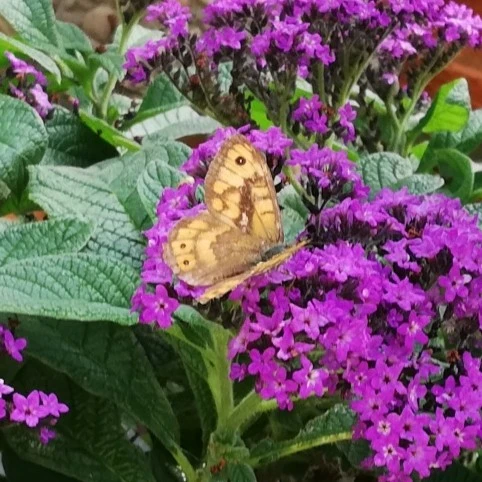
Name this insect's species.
Lasiommata megera (also Pararge megera)
